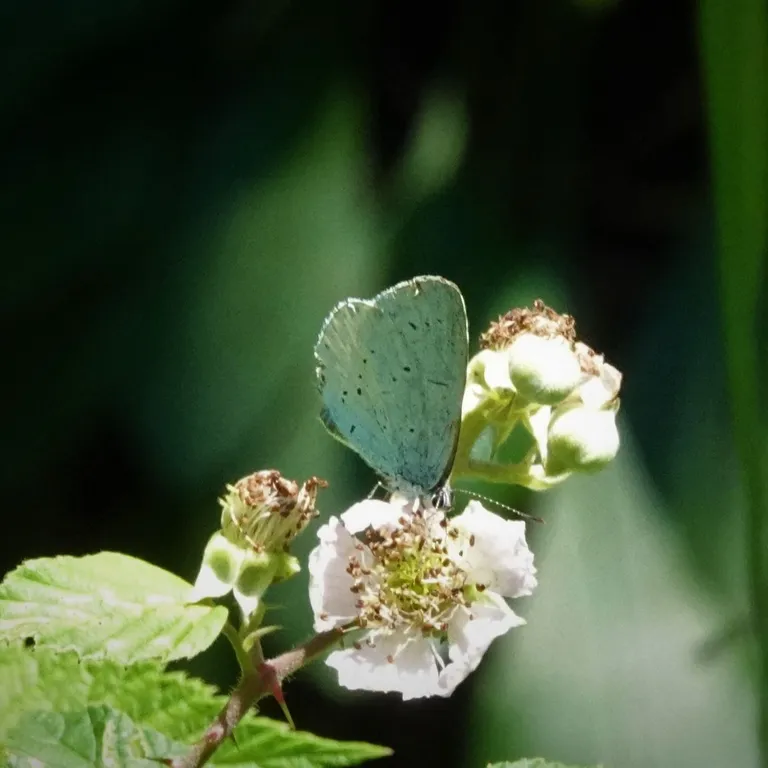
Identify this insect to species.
Celastrina argiolus
